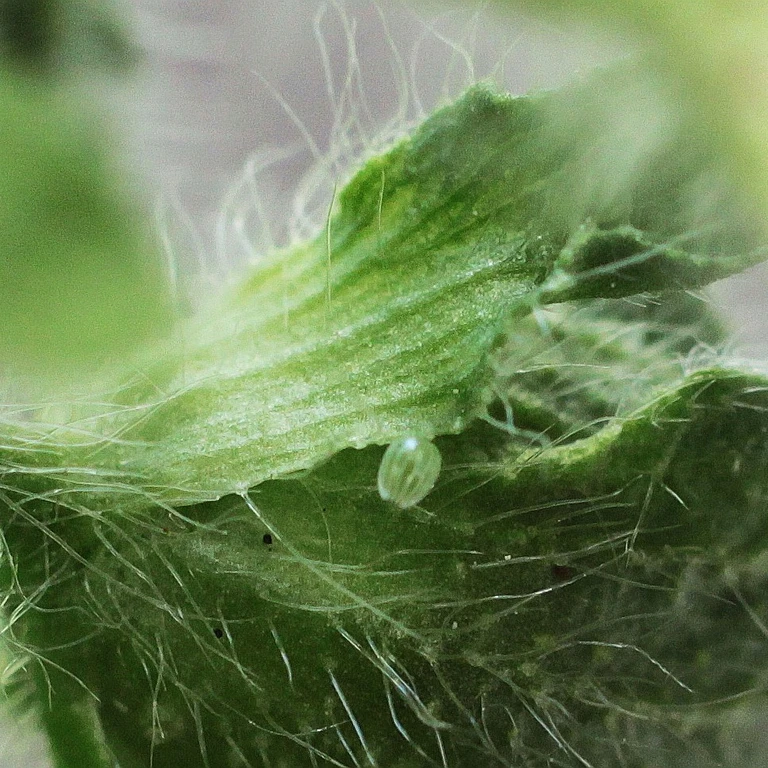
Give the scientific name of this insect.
Vanessa cardui
